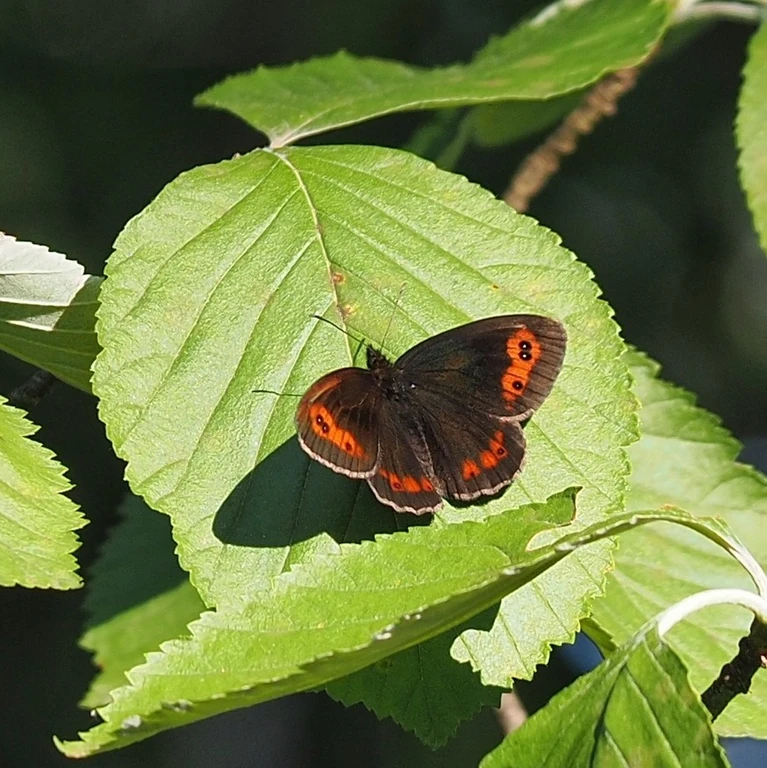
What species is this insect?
Erebia aethiops
